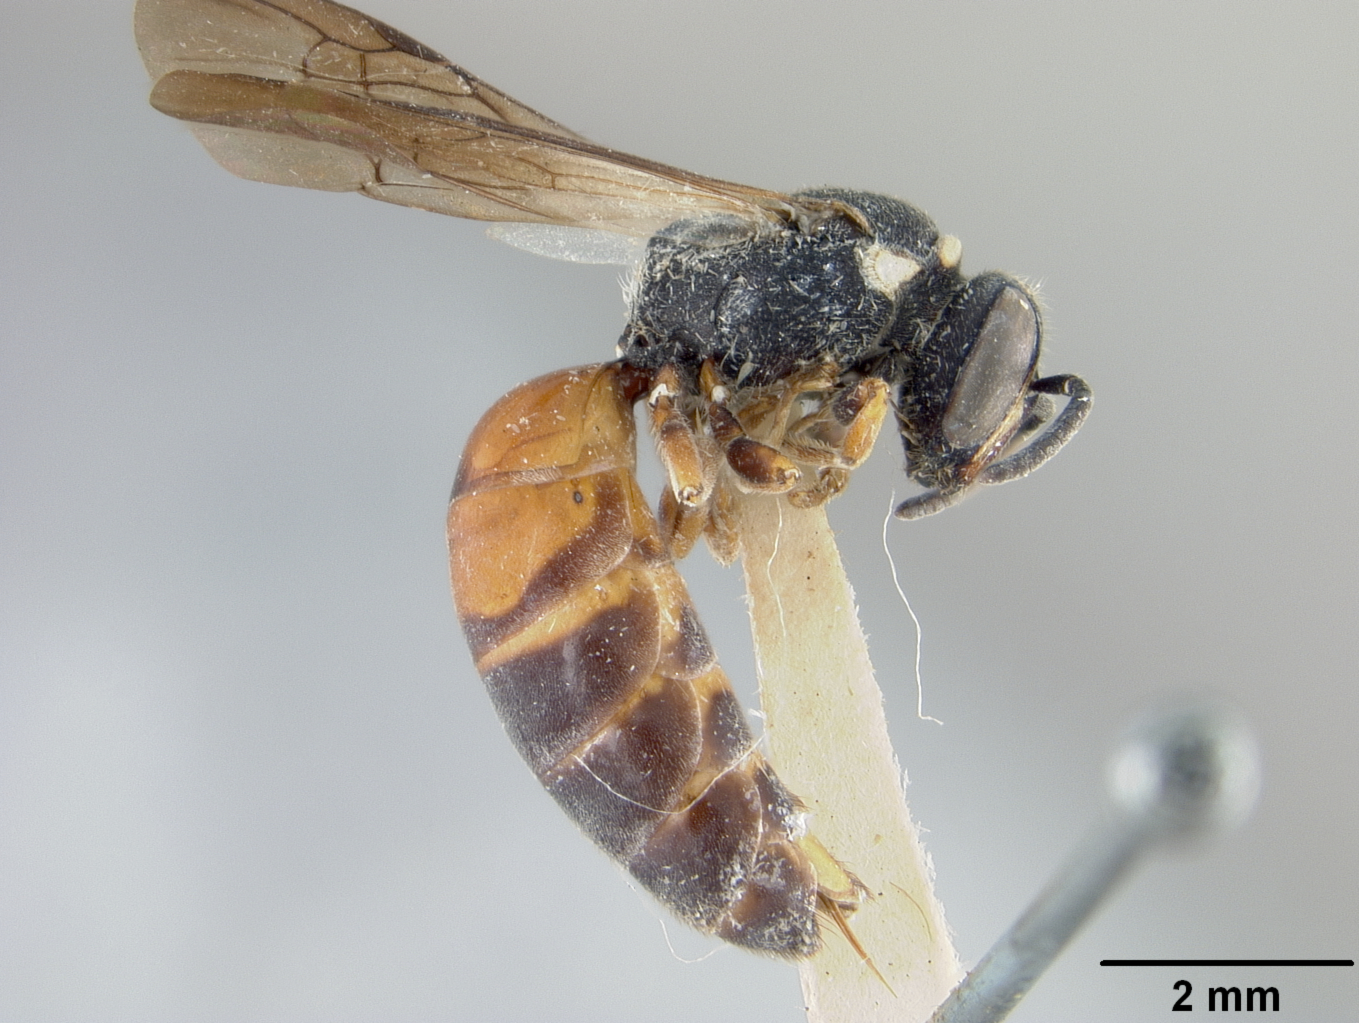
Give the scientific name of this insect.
Hylaeus volusiensis
